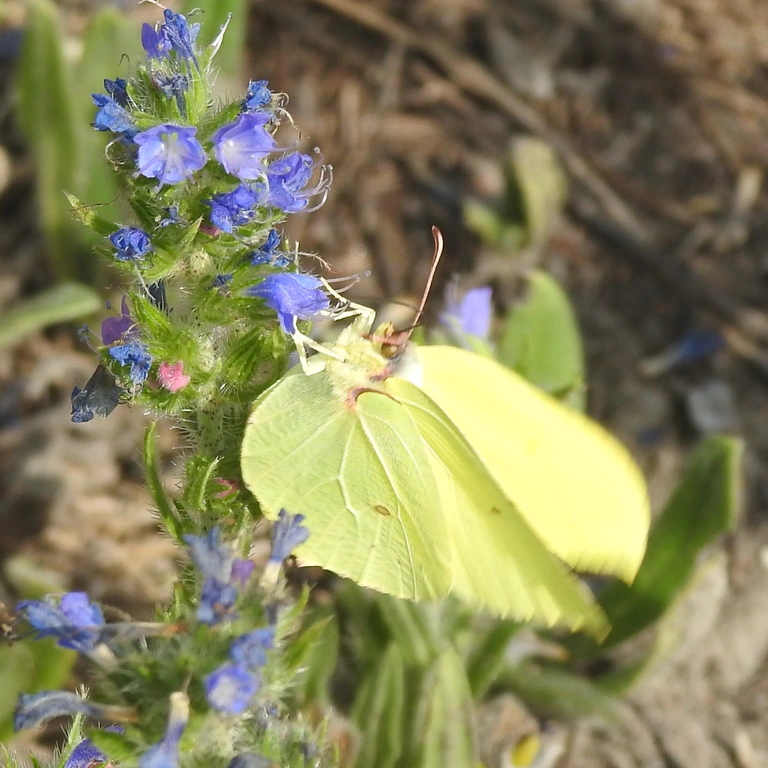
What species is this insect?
Gonepteryx rhamni
